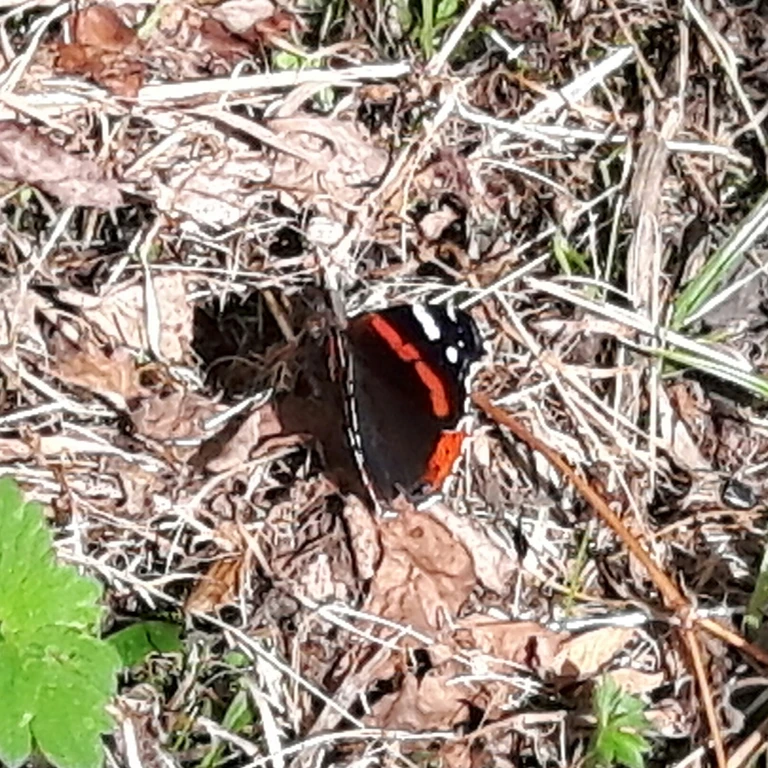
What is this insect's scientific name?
Vanessa atalanta
